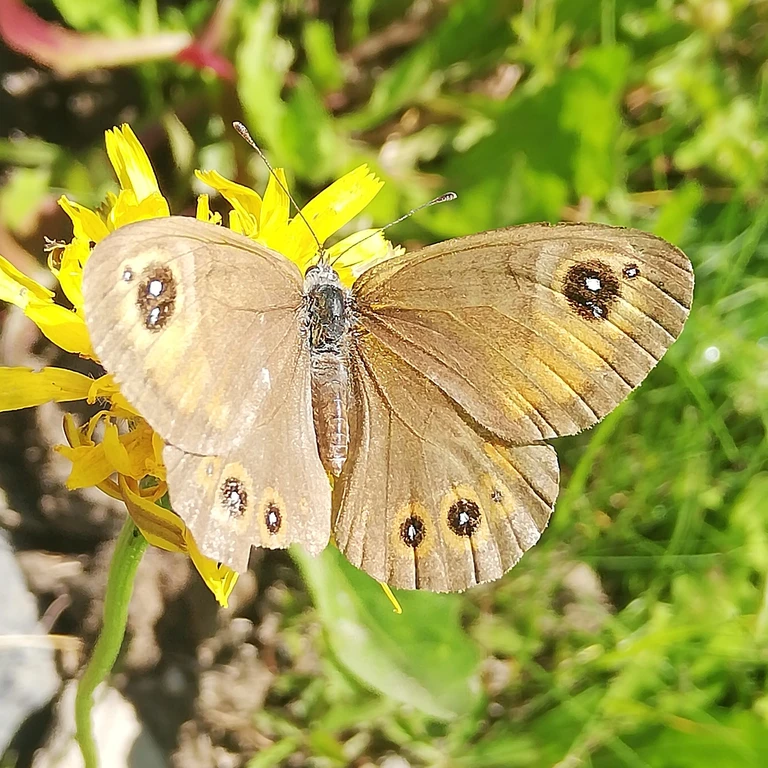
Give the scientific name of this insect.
Lasiommata maera (also Pararge maera)
